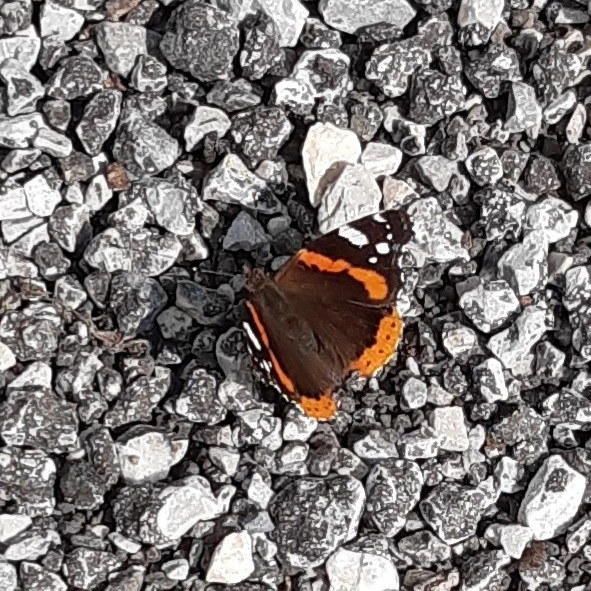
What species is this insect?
Vanessa atalanta
